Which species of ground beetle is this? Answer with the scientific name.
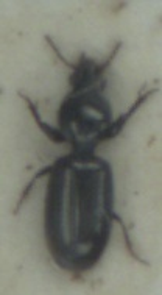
Dyschirius salinus
